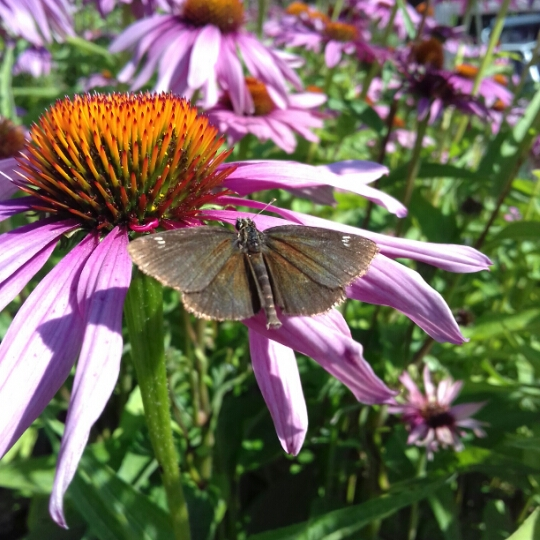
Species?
Heteropterus morpheus
